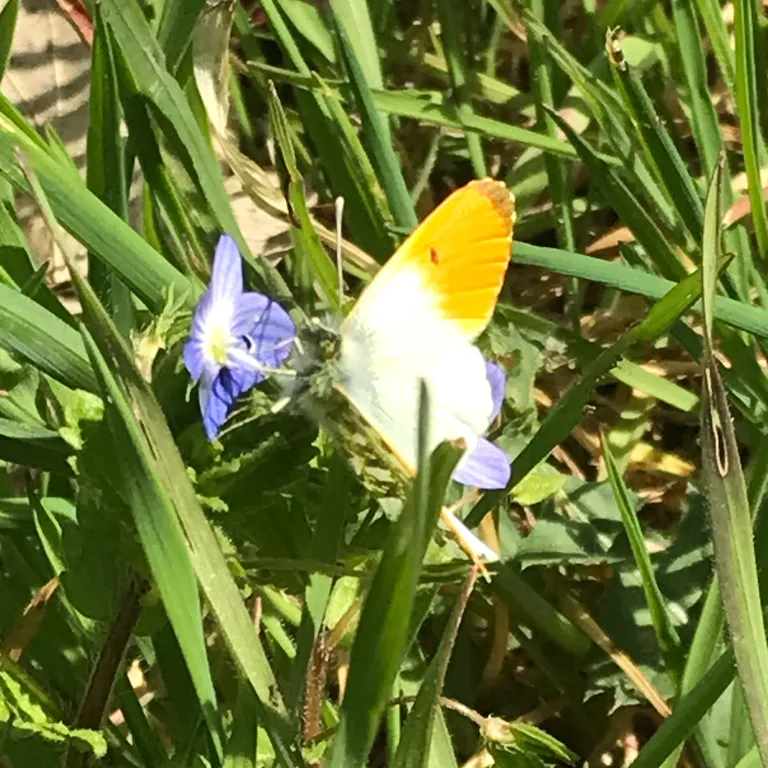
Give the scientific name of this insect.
Anthocharis cardamines
